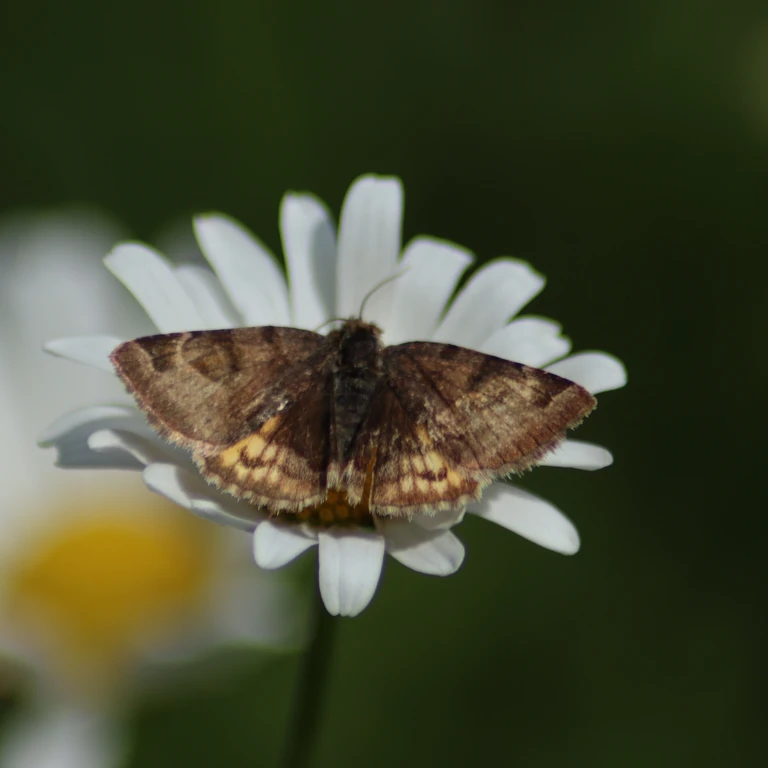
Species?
Euclidia glyphica
